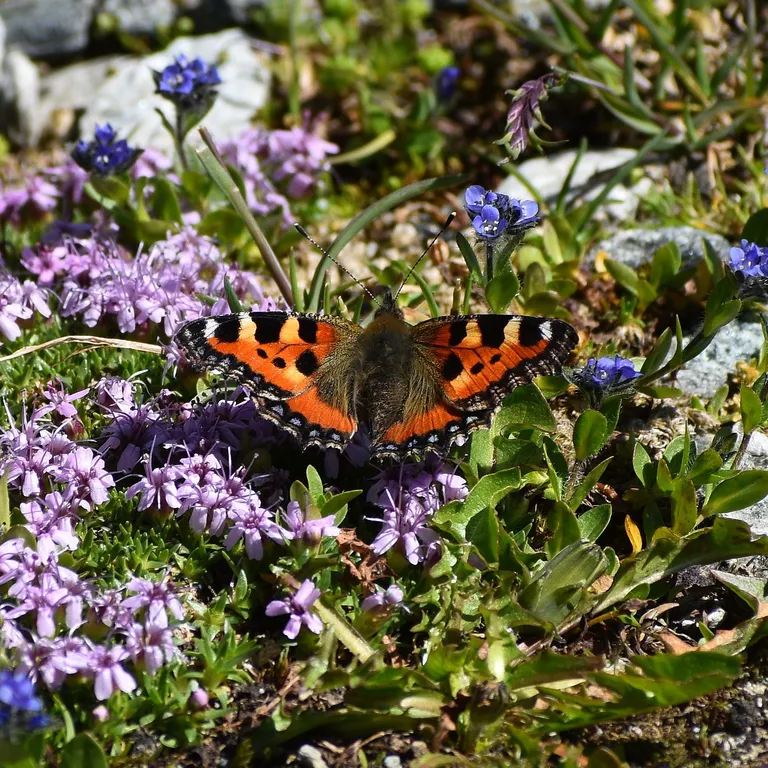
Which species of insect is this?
Aglais urticae
